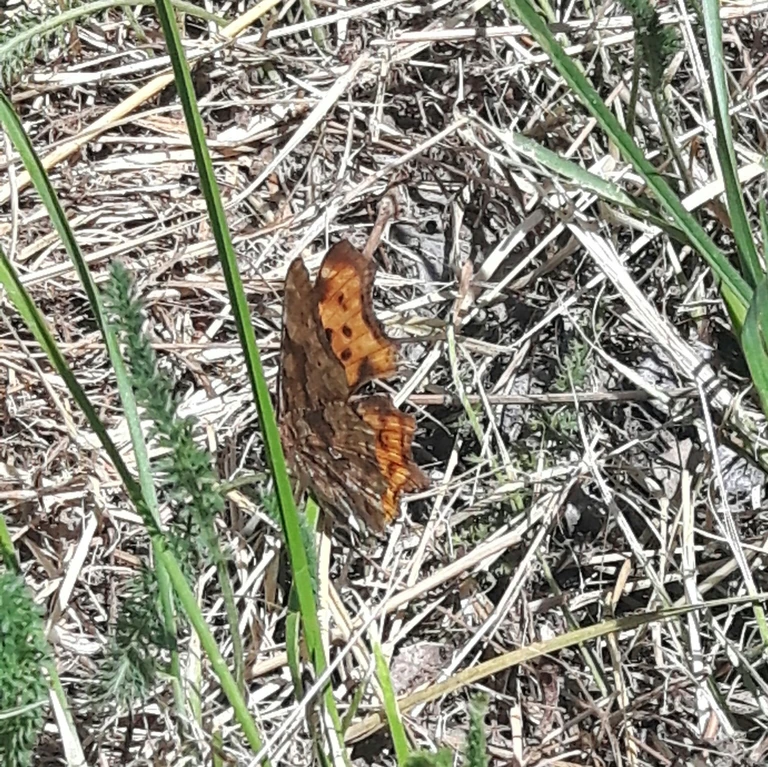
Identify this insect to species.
Polygonia c-album
